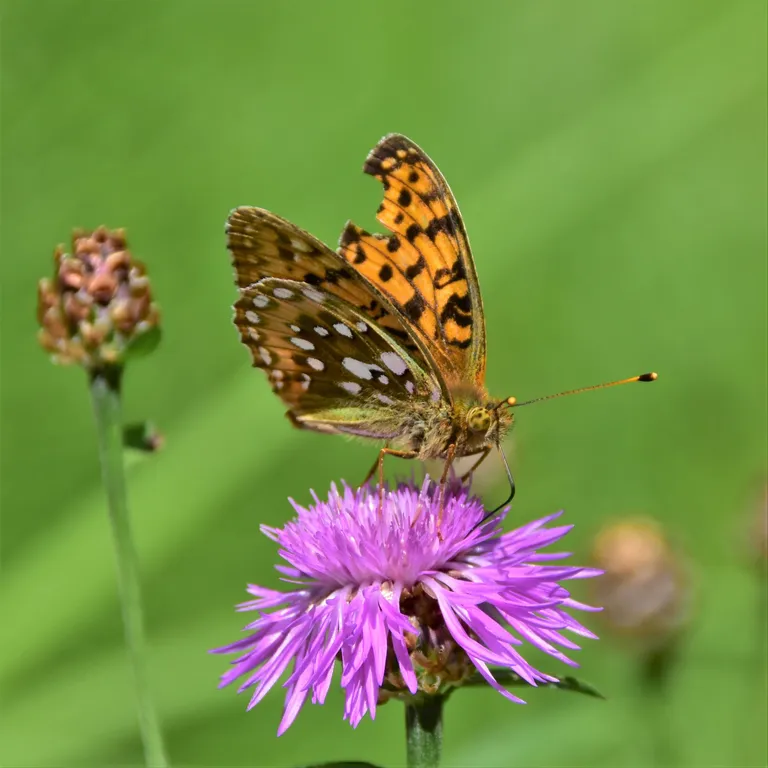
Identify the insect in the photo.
Speyeria aglaja
